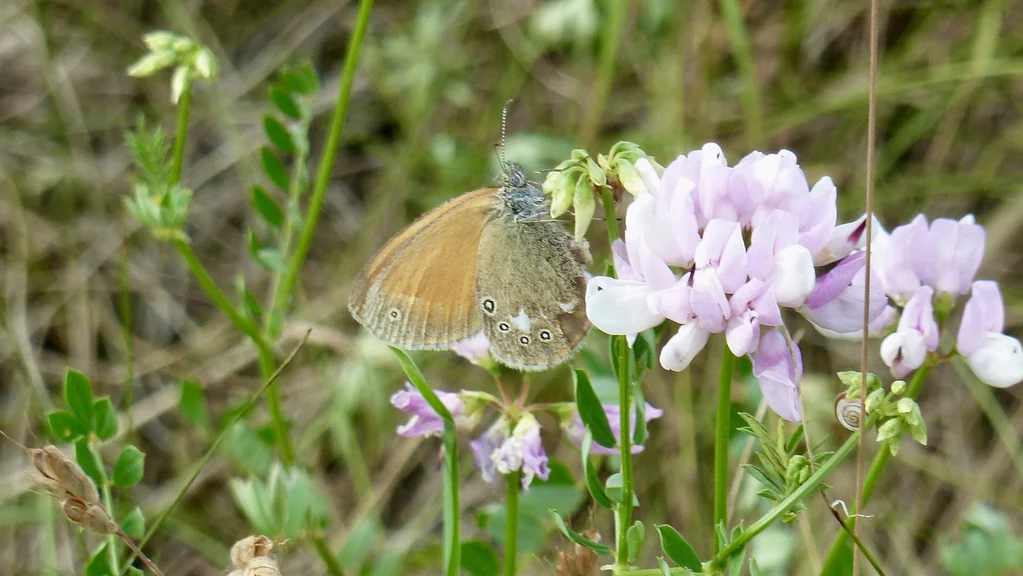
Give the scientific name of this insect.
Coenonympha glycerion (also Coenonympha iphis)
